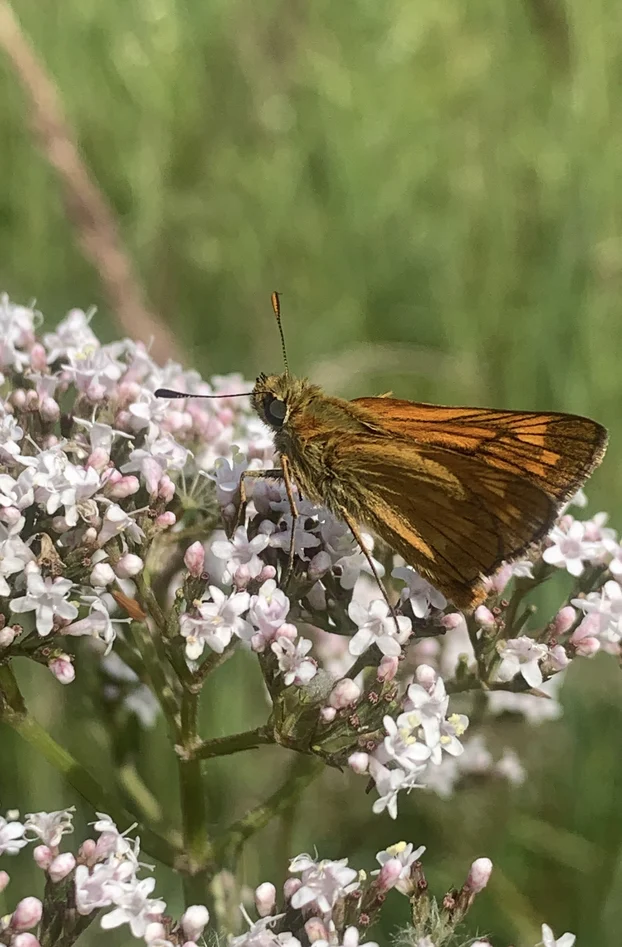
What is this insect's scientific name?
Ochlodes sylvanus (also Ochlodes venata)
